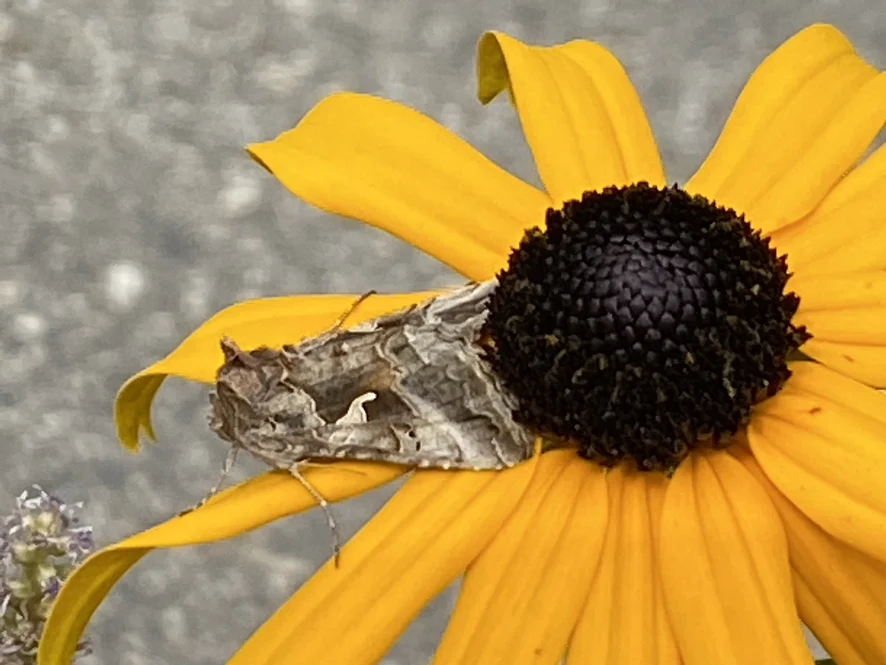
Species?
Autographa gamma
